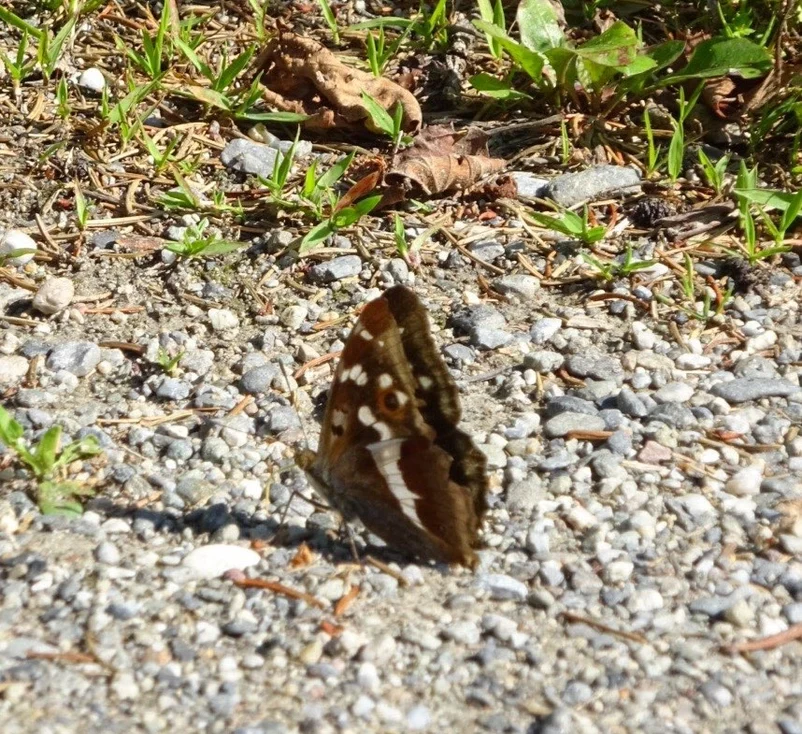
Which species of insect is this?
Apatura iris
